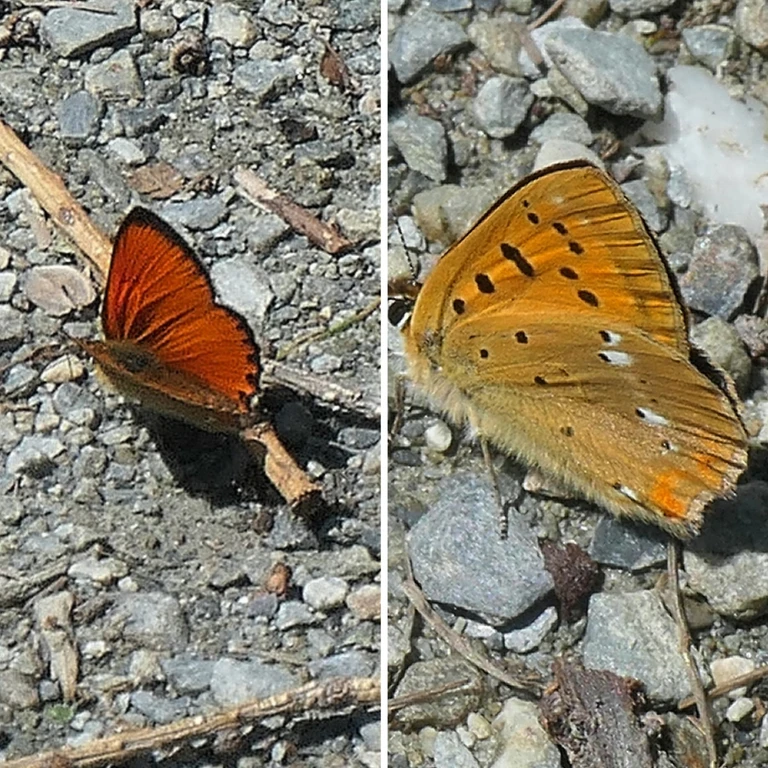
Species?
Lycaena virgaureae
